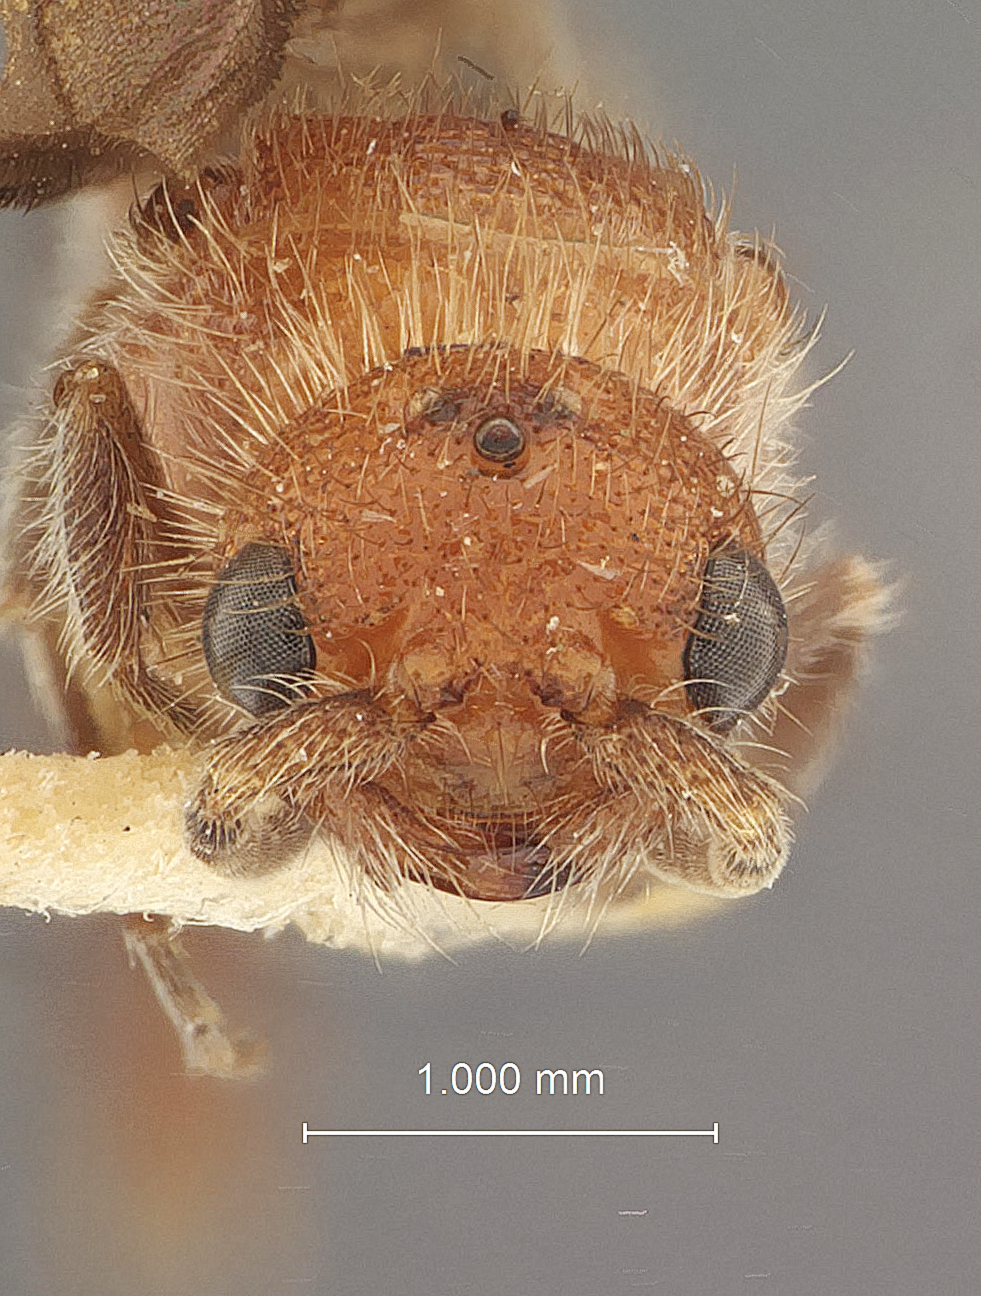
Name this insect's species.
Photomorphus johnsoni
